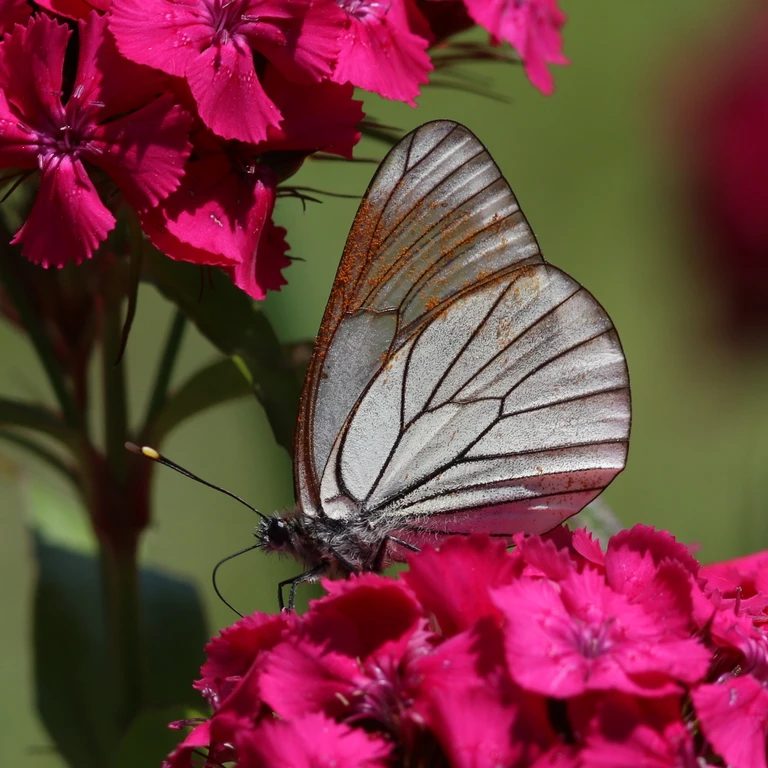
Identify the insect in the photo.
Aporia crataegi
